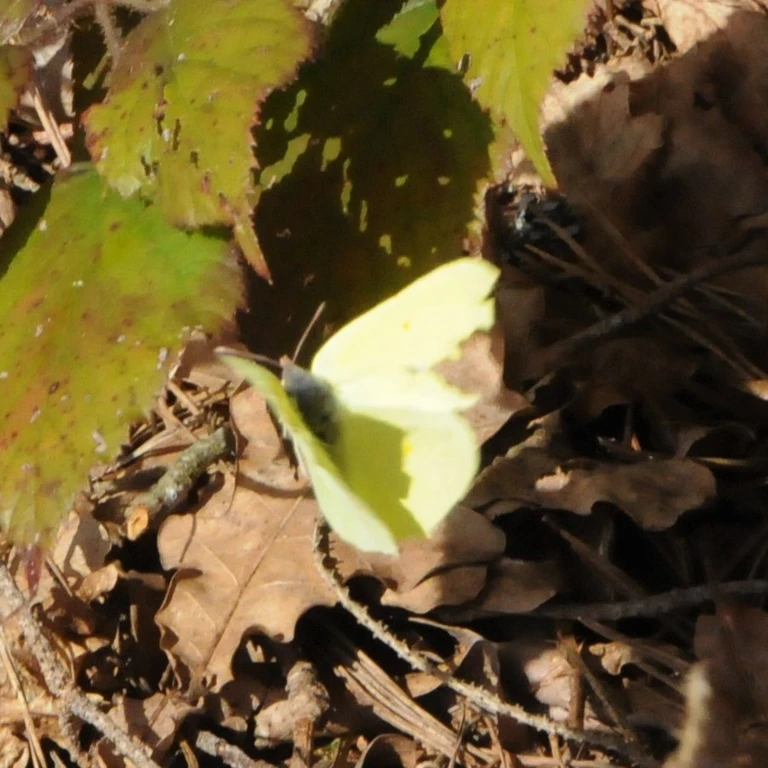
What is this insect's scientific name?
Gonepteryx rhamni
